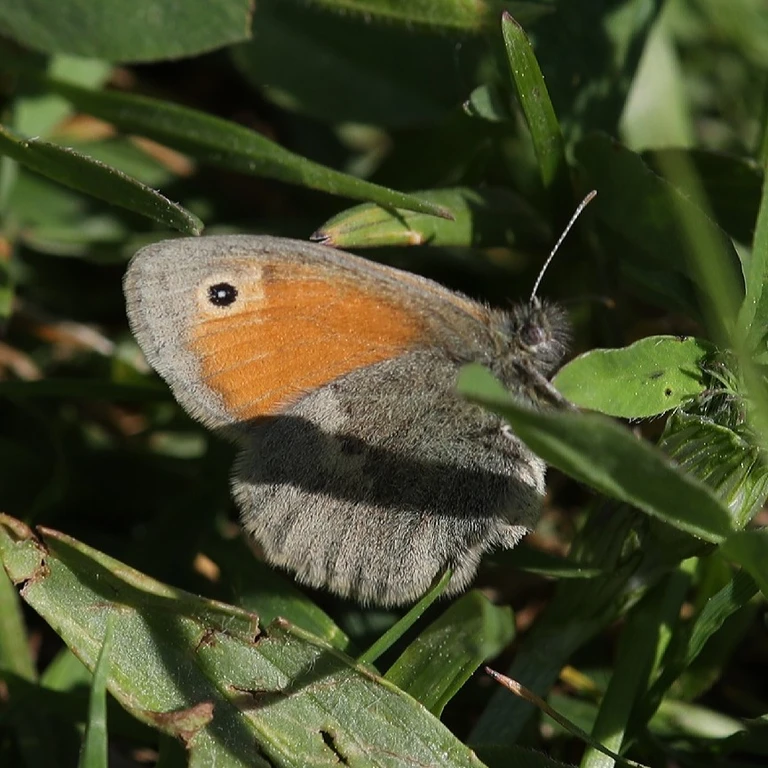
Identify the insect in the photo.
Coenonympha pamphilus
